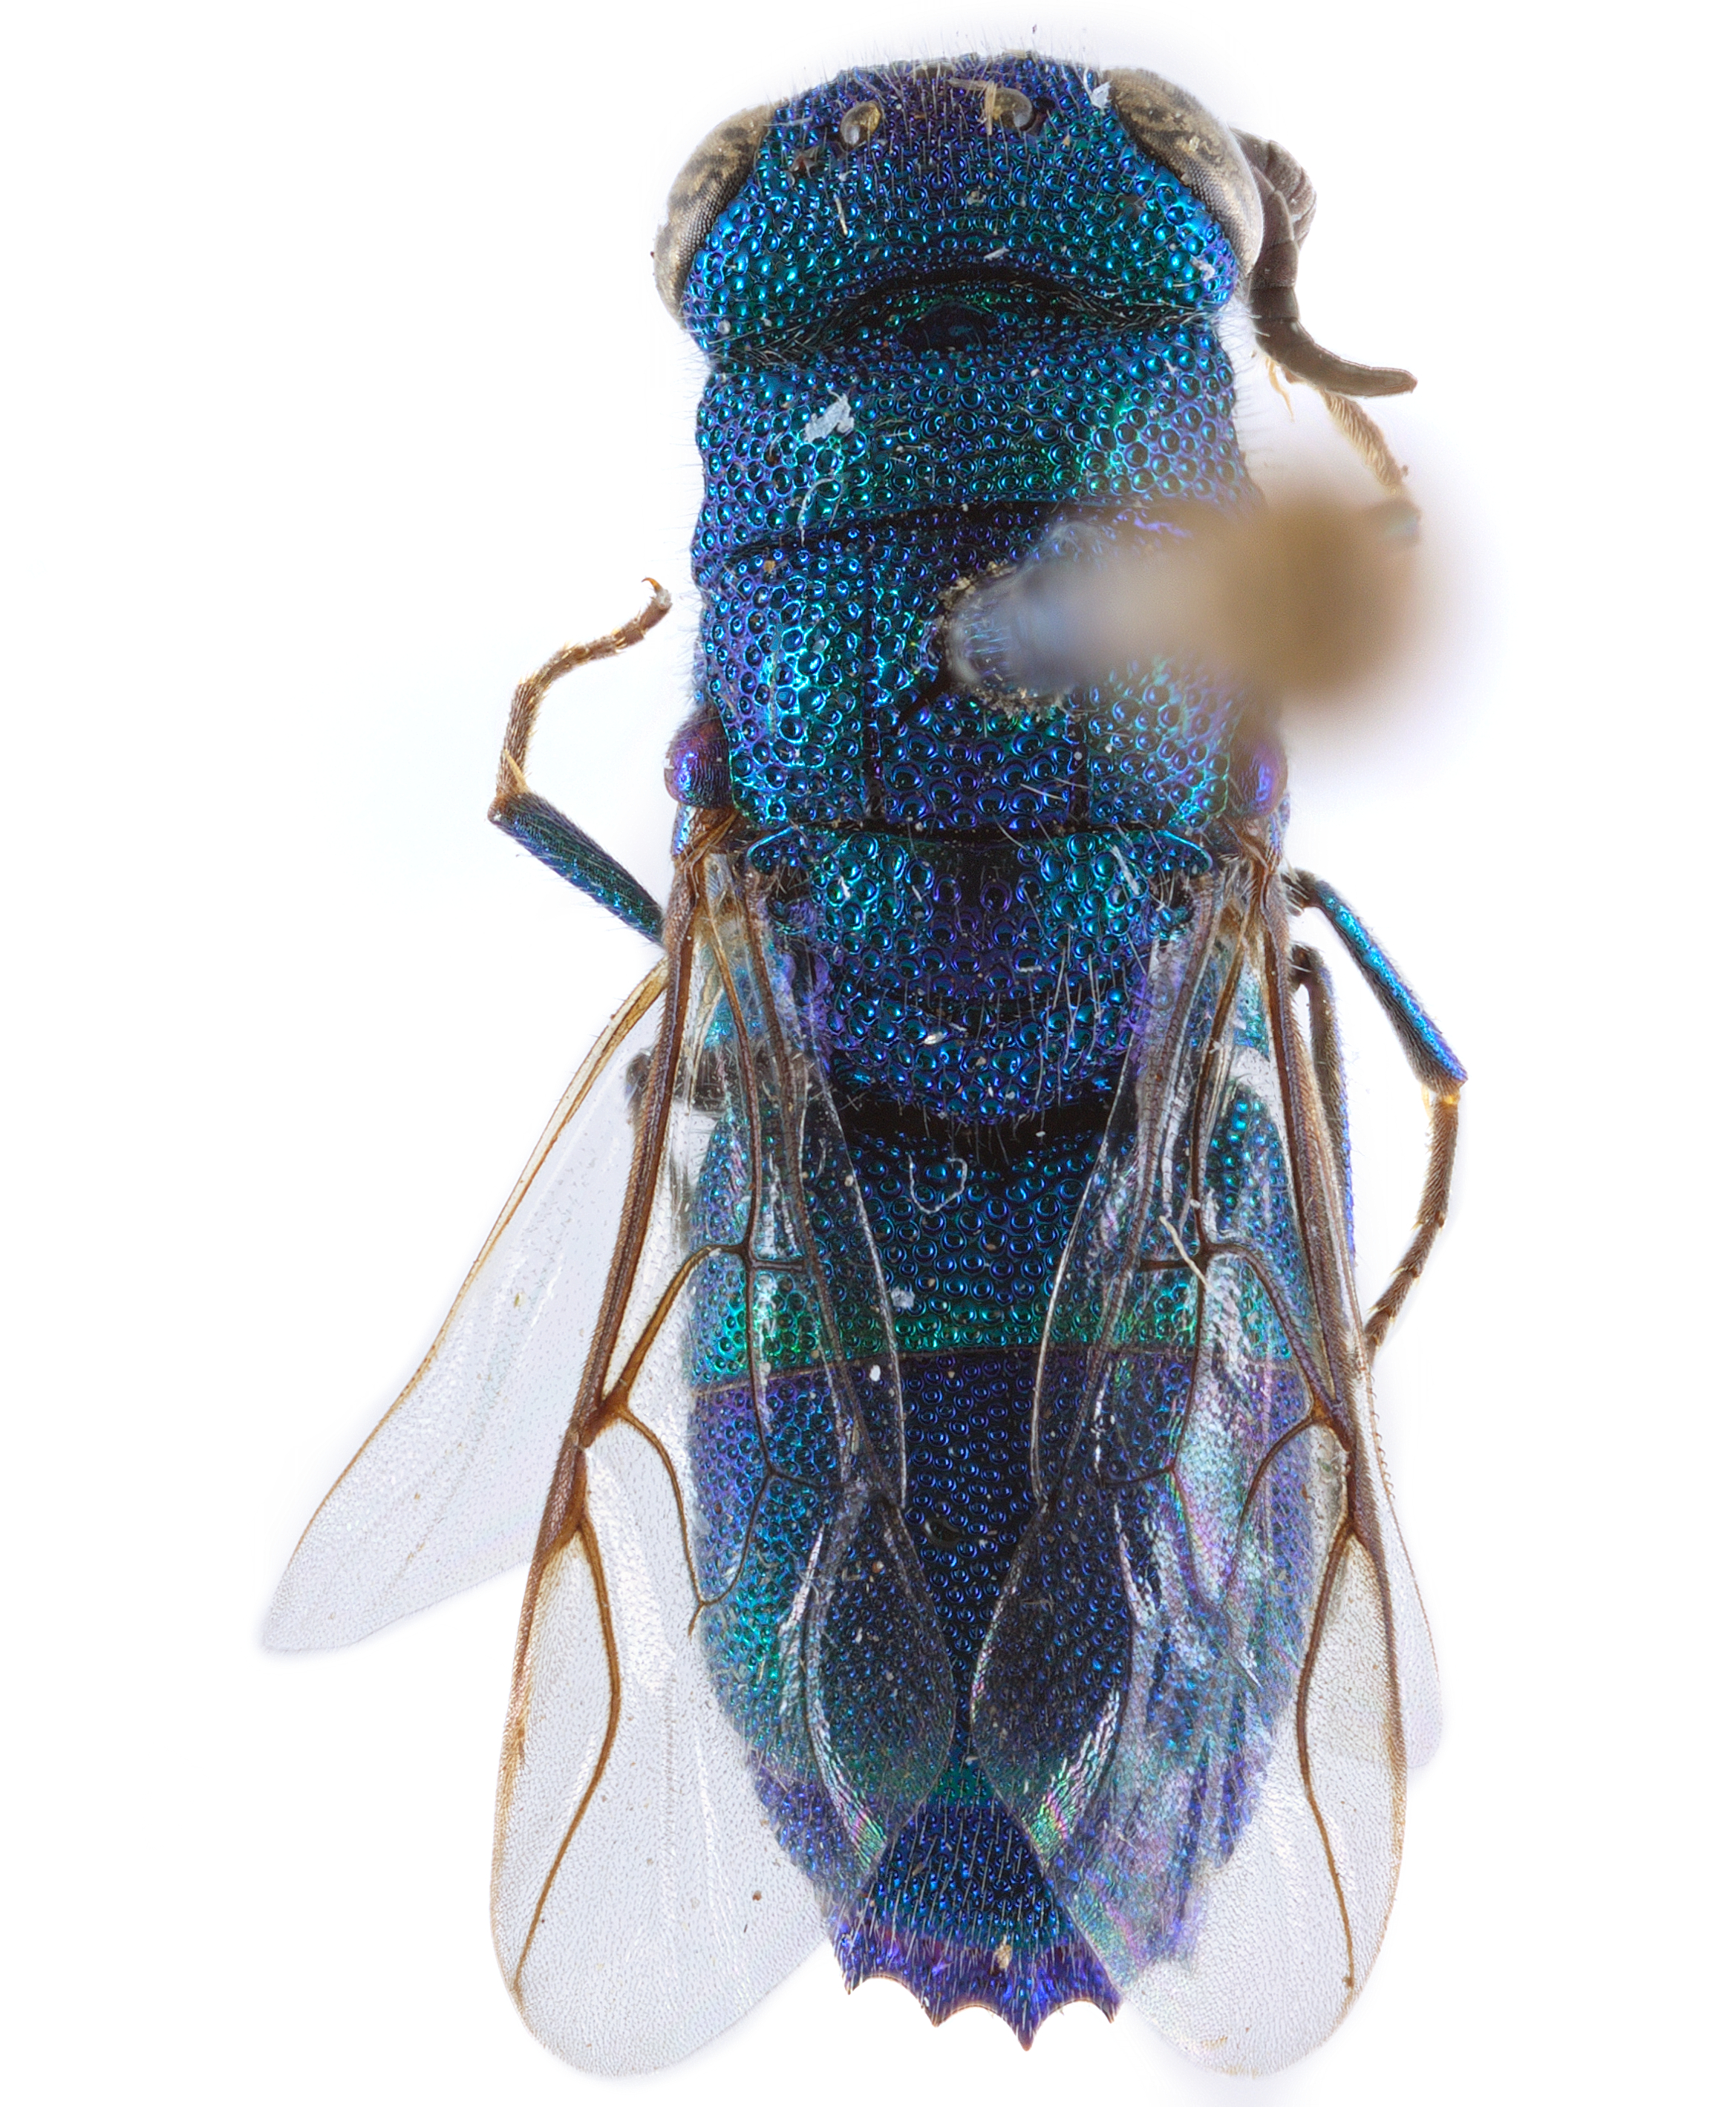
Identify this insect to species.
Praestochrysis inops
